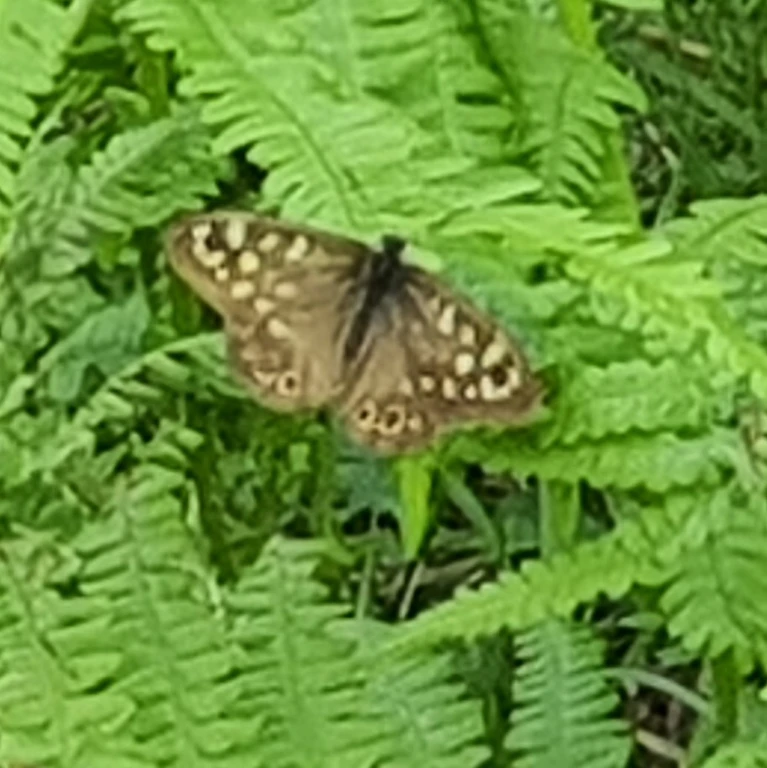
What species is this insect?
Pararge aegeria
